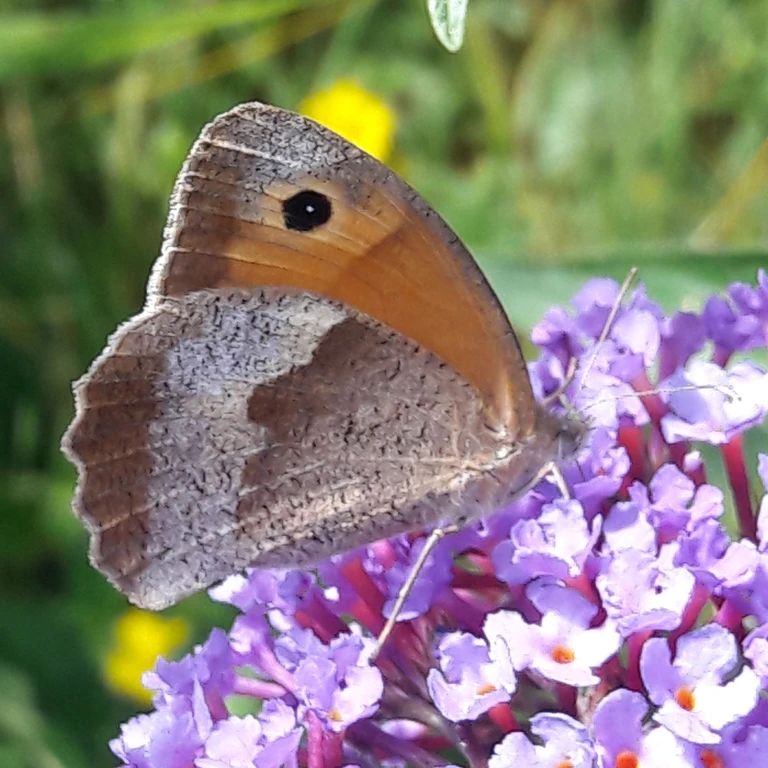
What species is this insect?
Maniola jurtina
